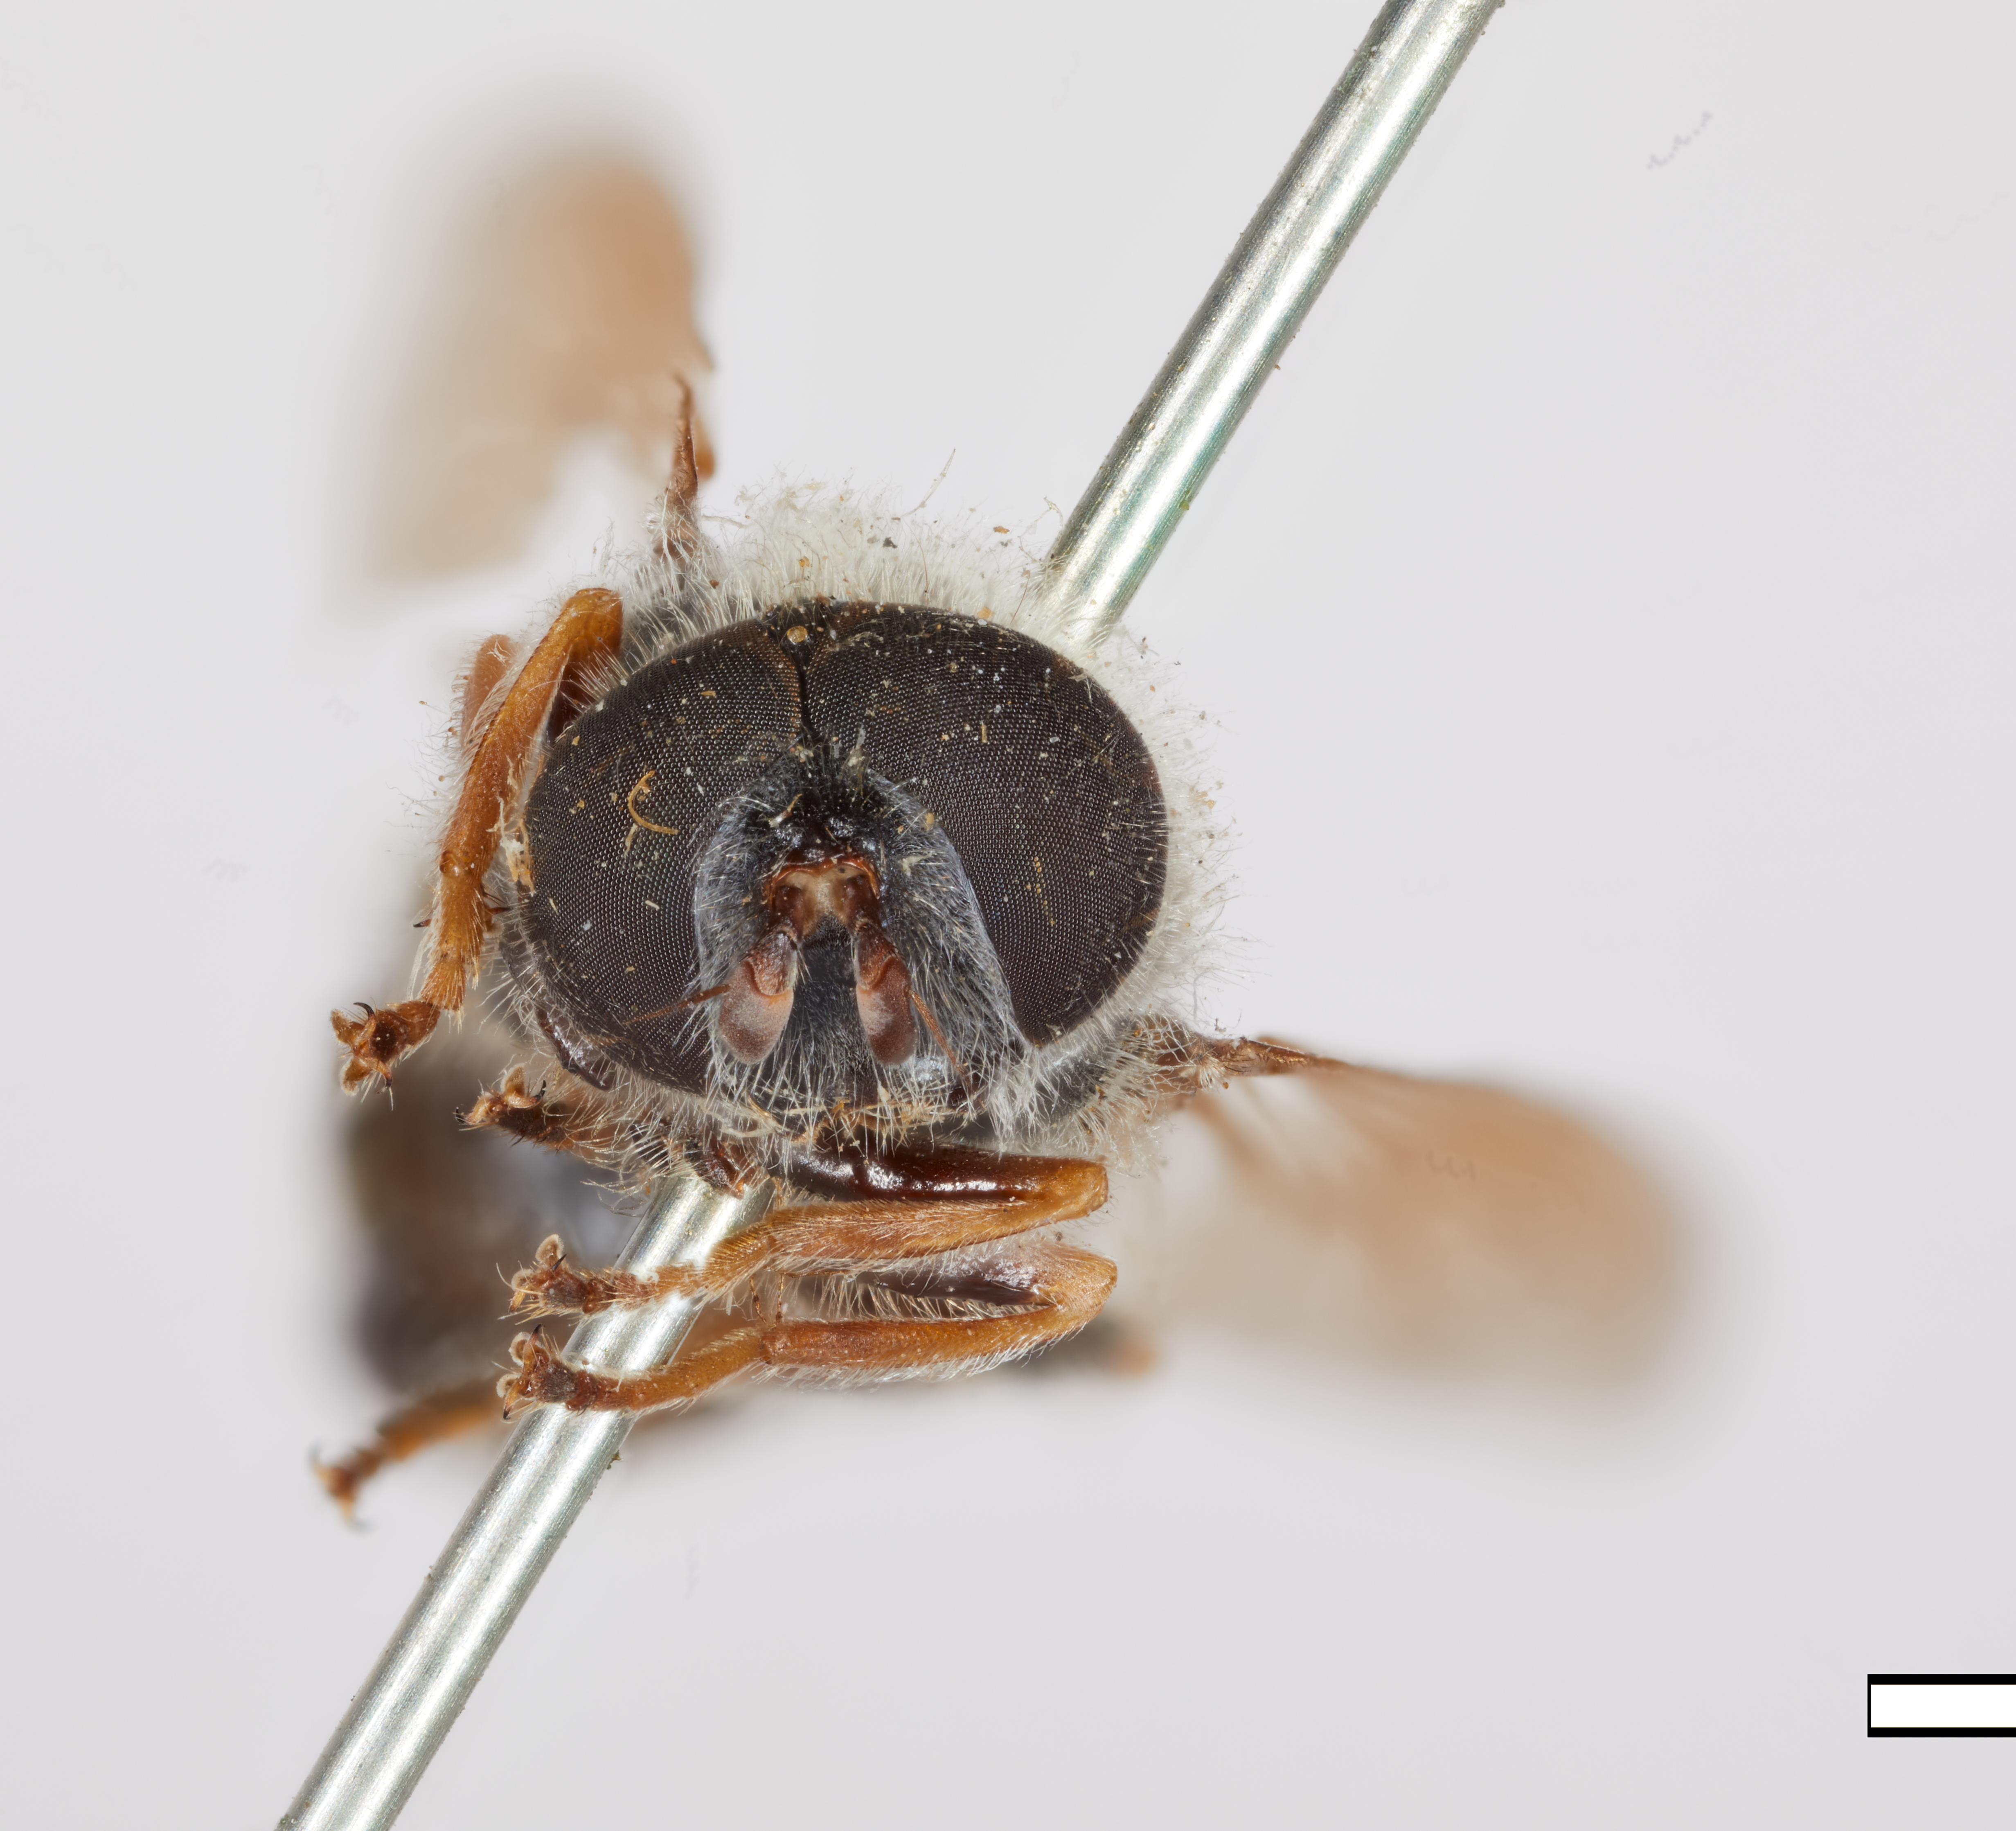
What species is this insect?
Pipiza albipilosa
